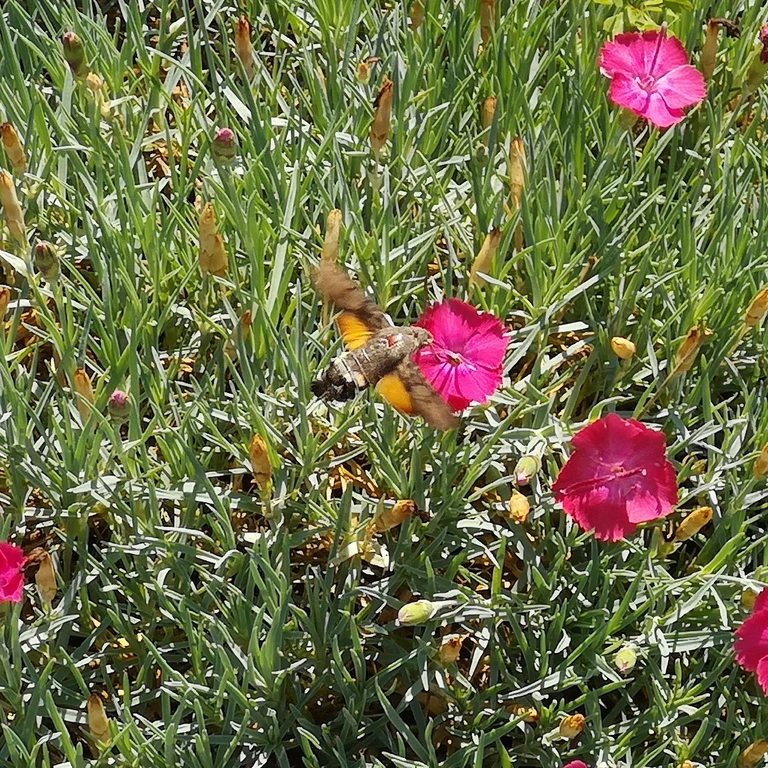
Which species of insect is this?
Macroglossum stellatarum
